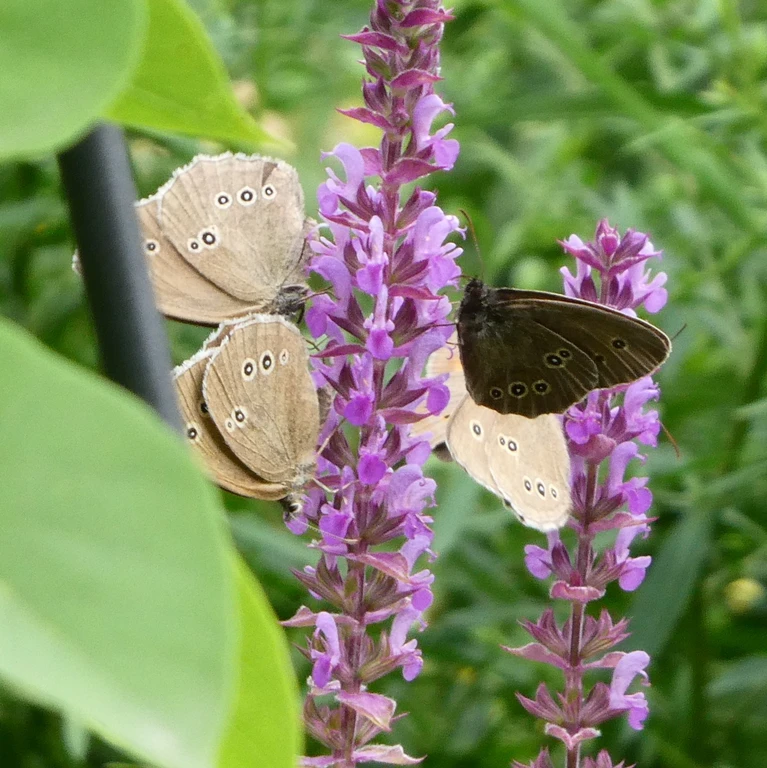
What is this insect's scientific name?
Aphantopus hyperantus
